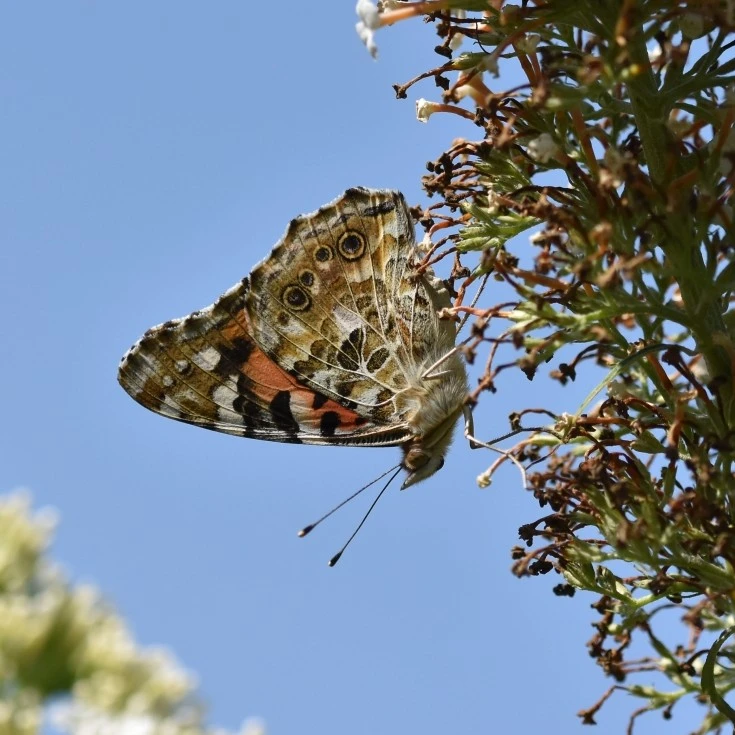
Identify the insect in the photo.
Vanessa cardui
